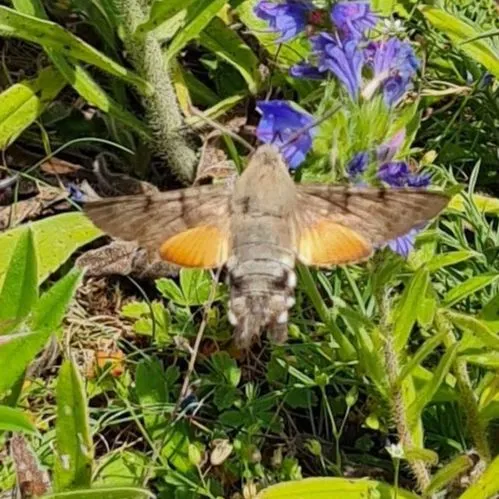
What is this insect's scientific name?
Macroglossum stellatarum
